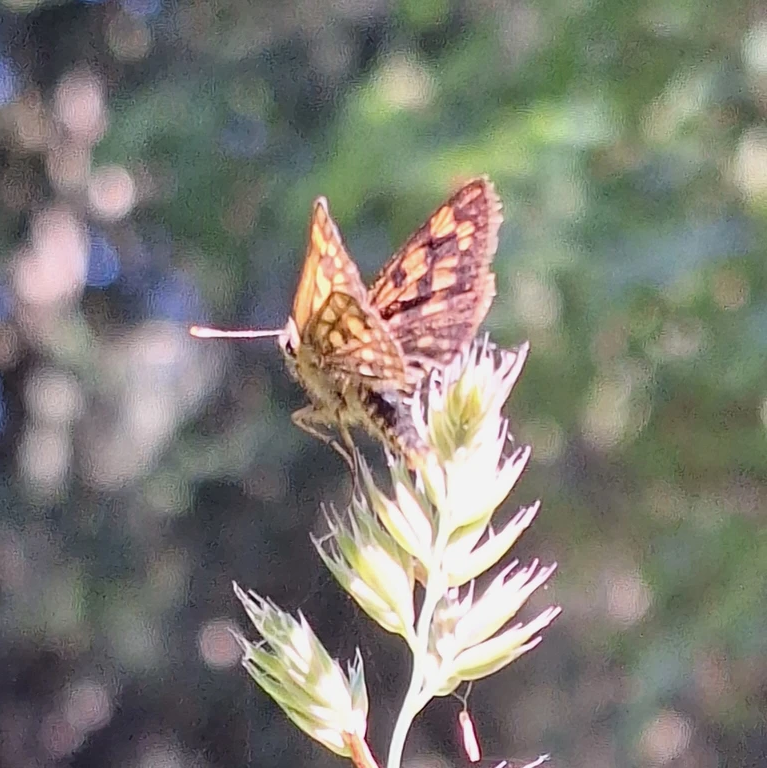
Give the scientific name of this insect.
Carterocephalus palaemon
